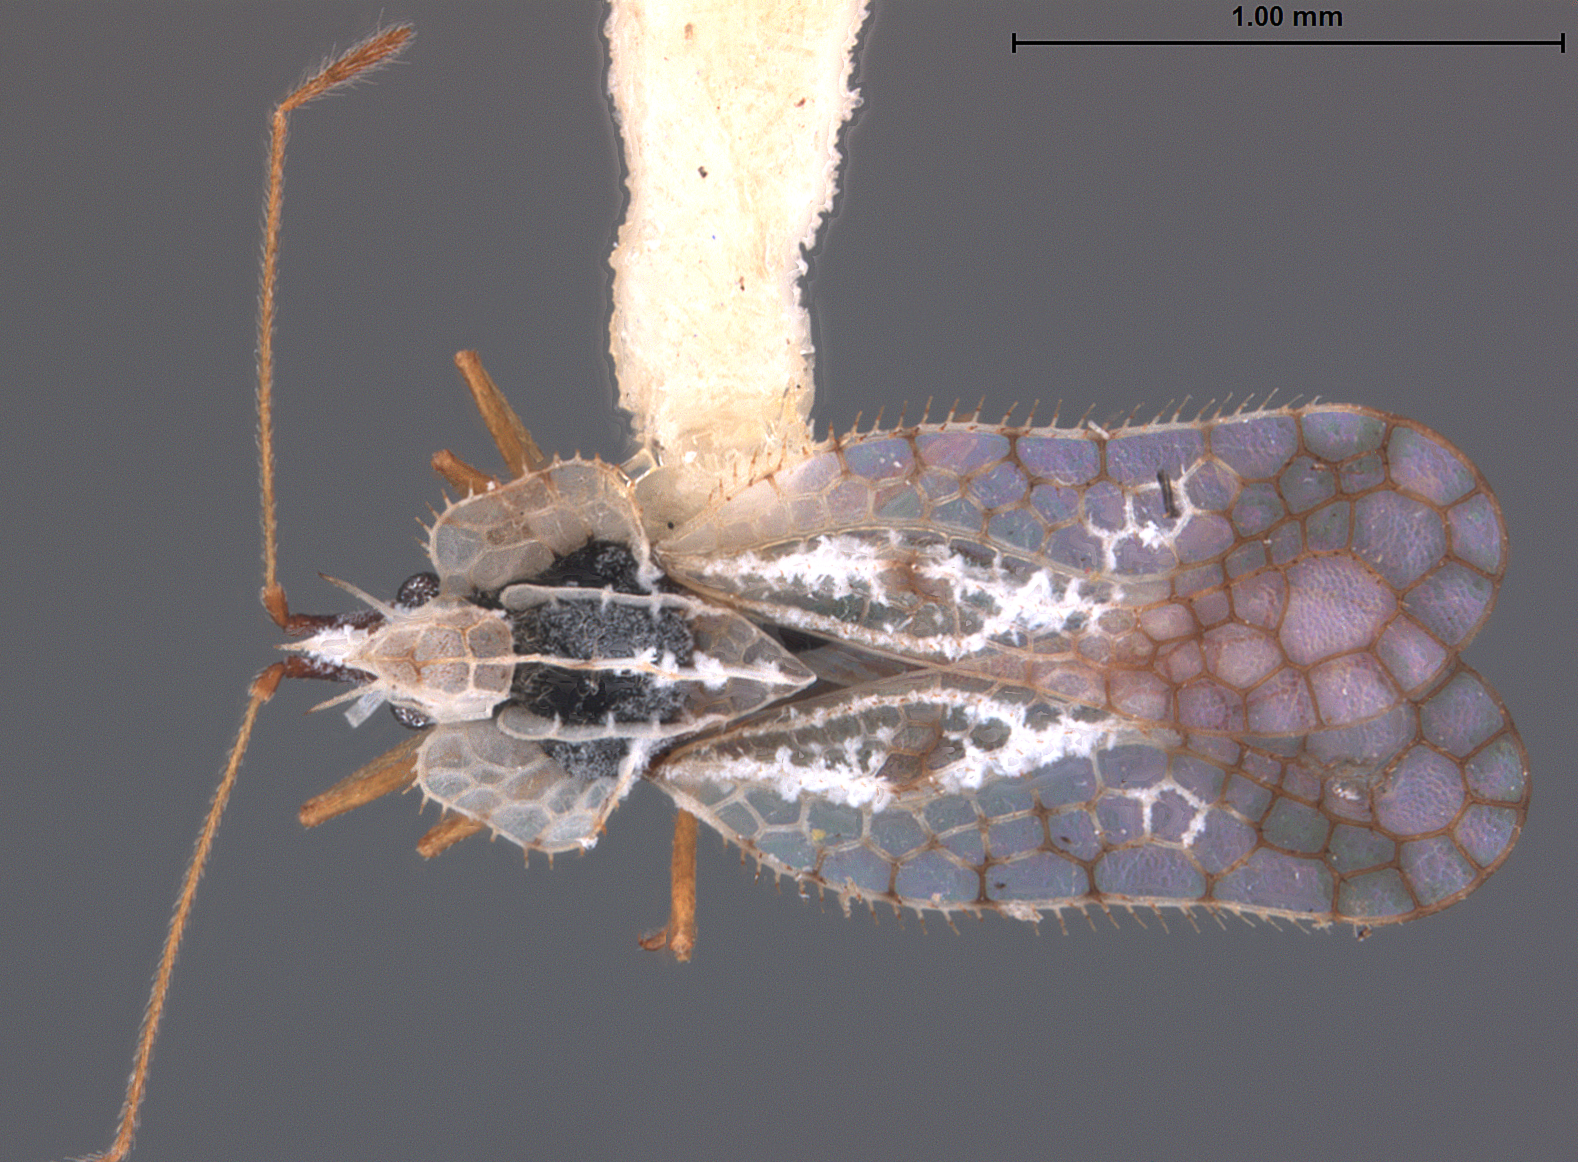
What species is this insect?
Leptopharsa lauta
